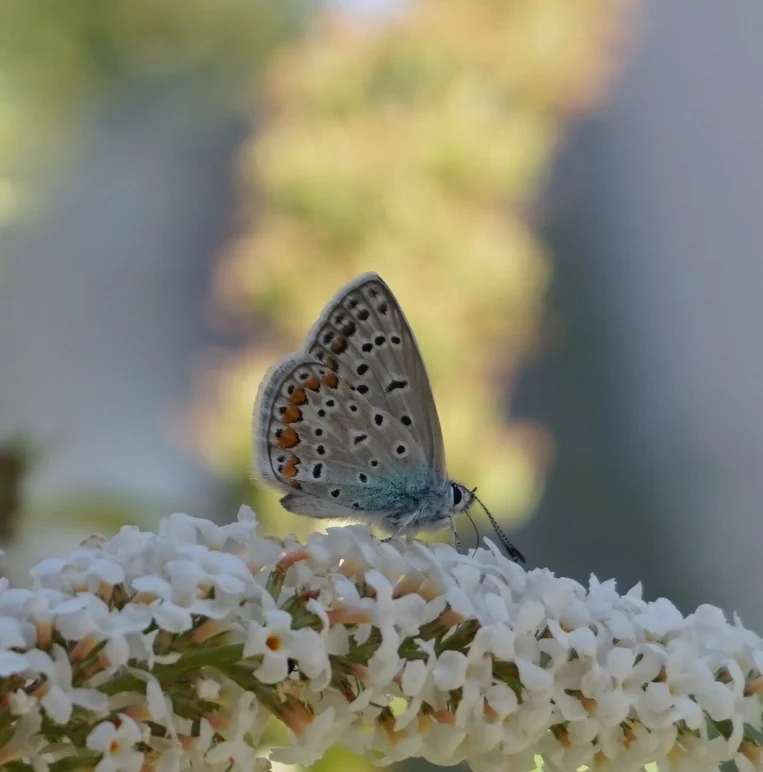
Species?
Polyommatus icarus
